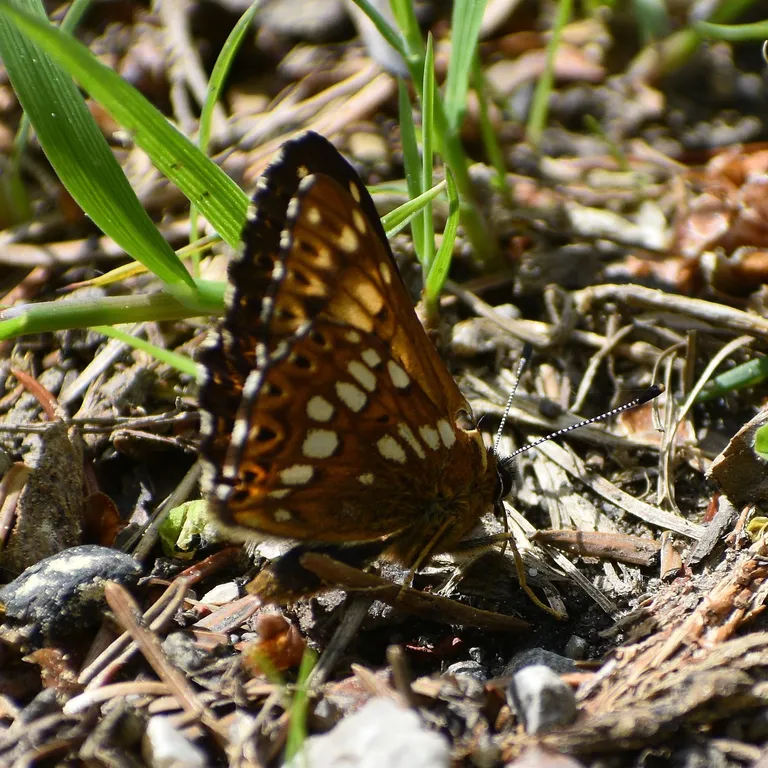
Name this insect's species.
Hamearis lucina
